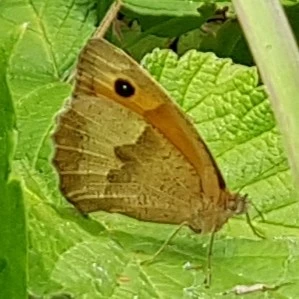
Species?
Maniola jurtina
